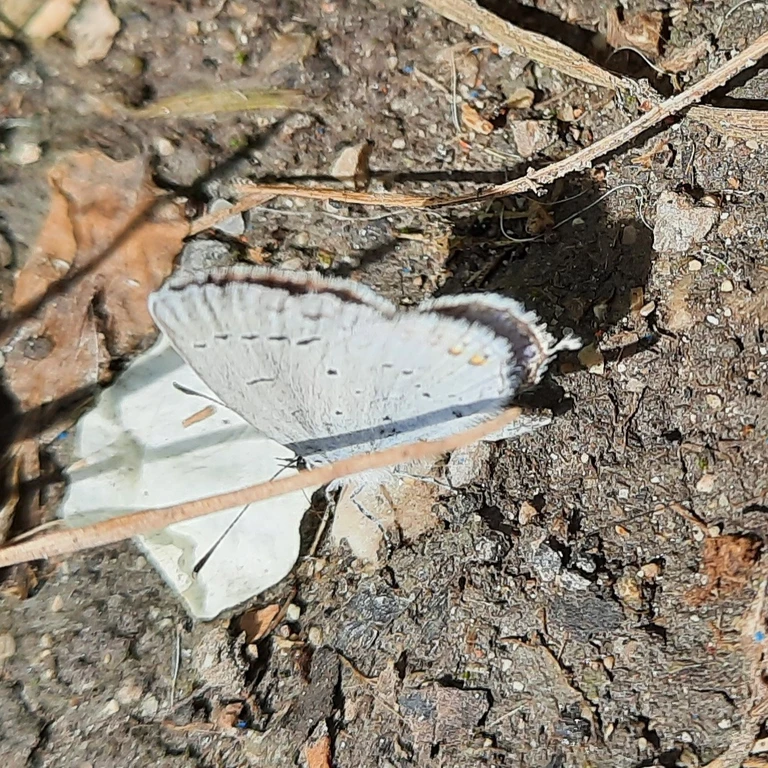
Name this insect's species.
Cupido argiades (also Elkalyce argiades)
